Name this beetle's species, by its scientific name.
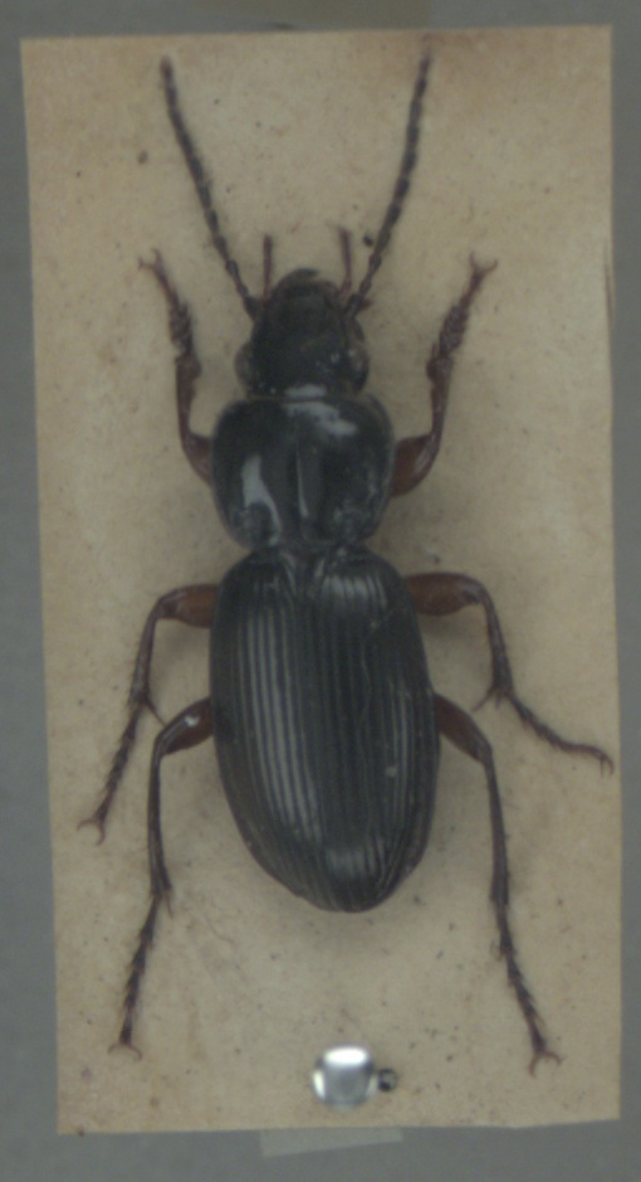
Pterostichus madidus
